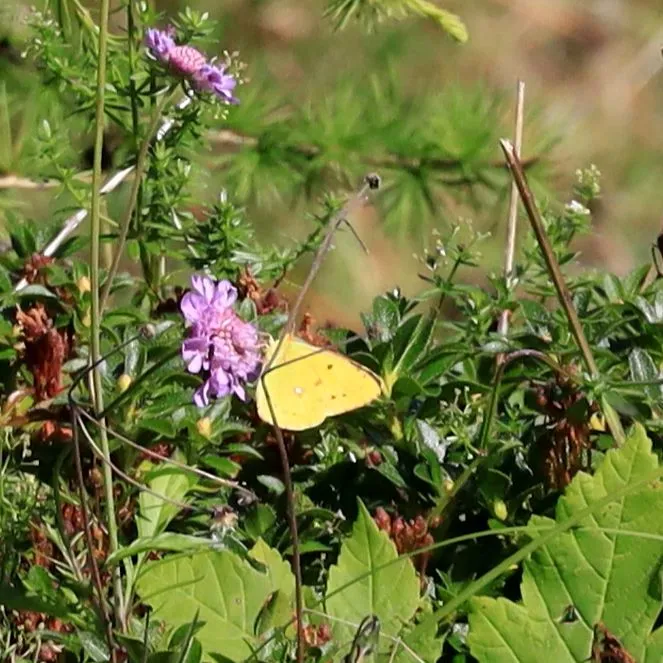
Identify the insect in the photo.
Colias croceus
